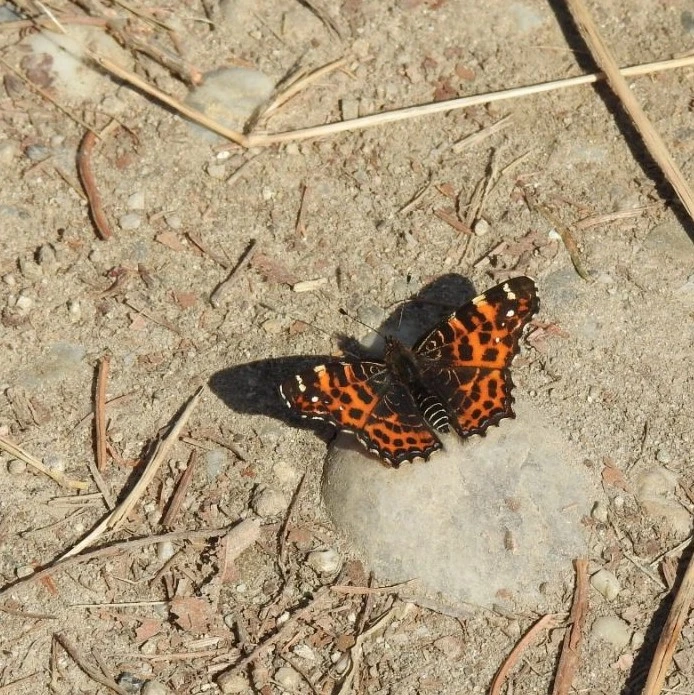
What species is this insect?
Araschnia levana
